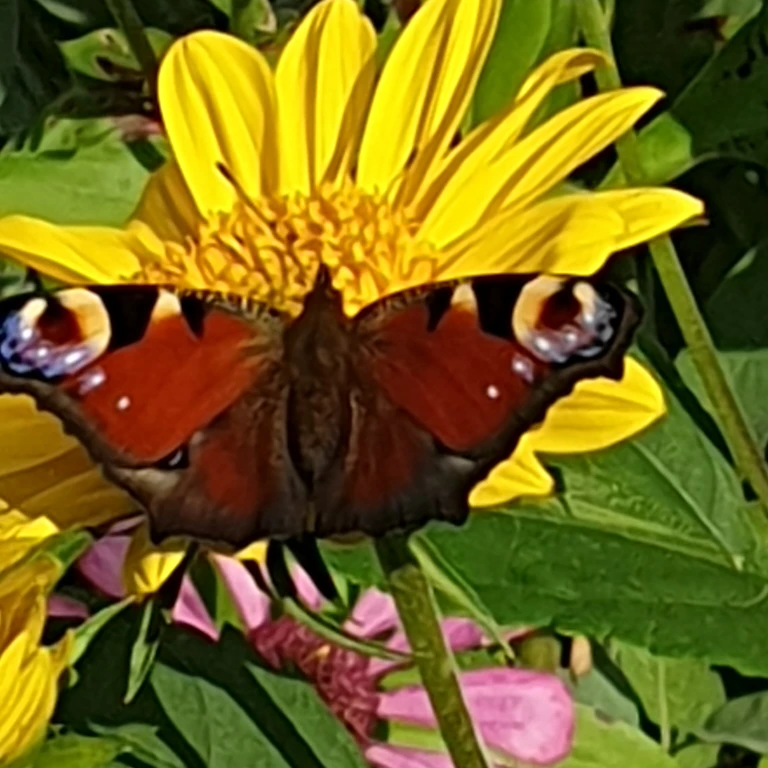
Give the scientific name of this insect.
Aglais io
